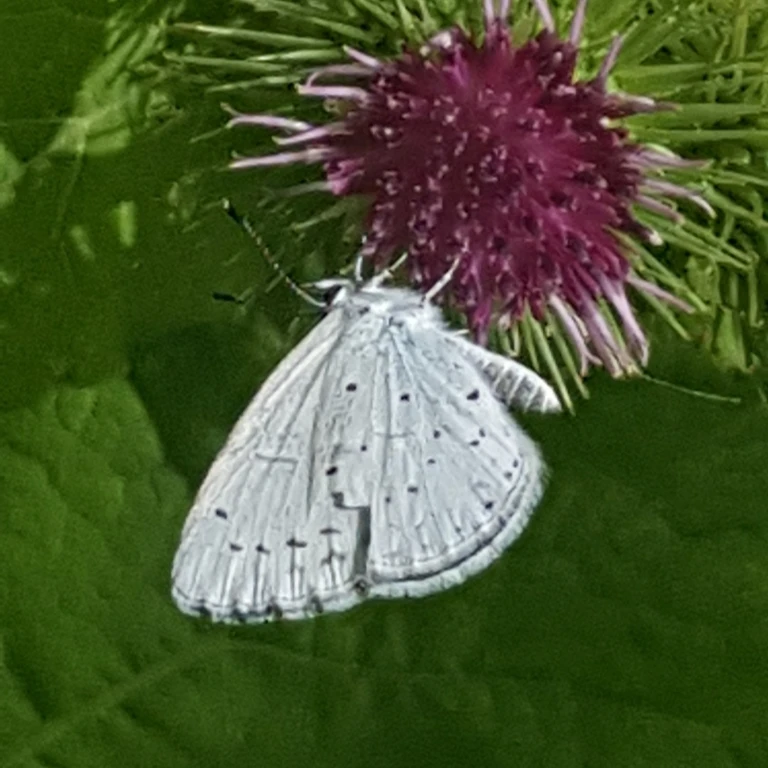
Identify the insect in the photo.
Celastrina argiolus
